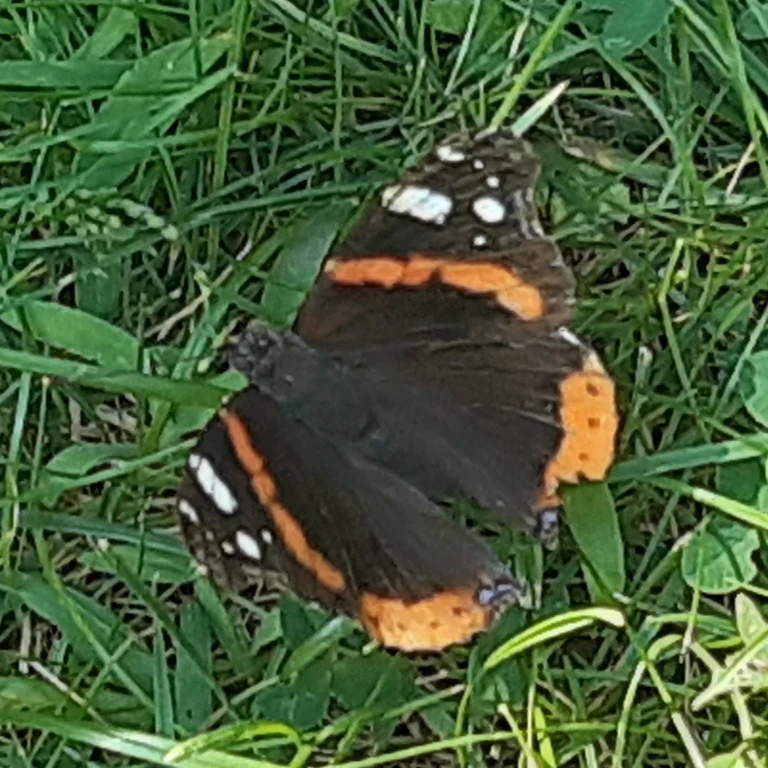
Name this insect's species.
Vanessa atalanta
